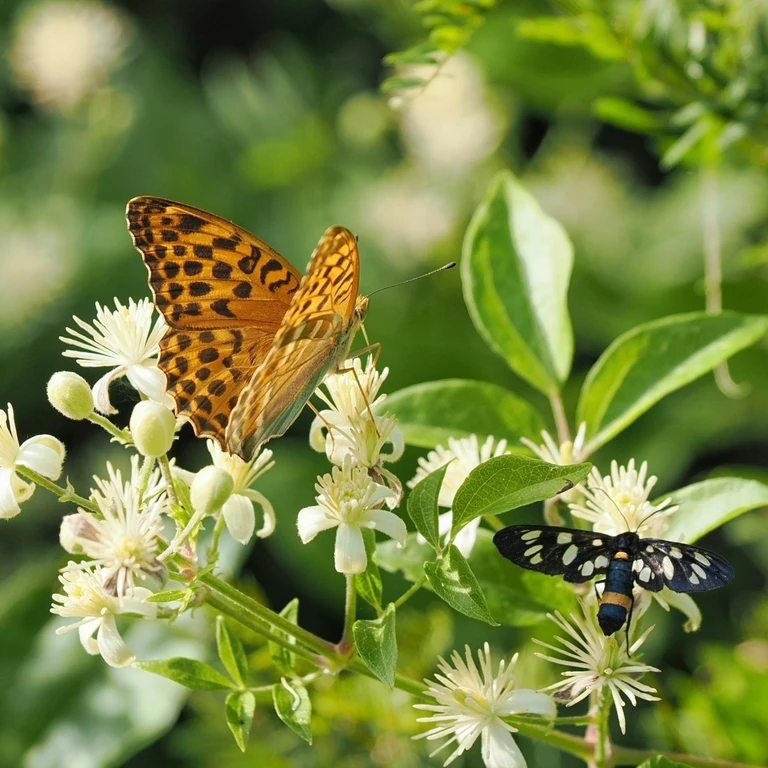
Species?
Argynnis paphia
